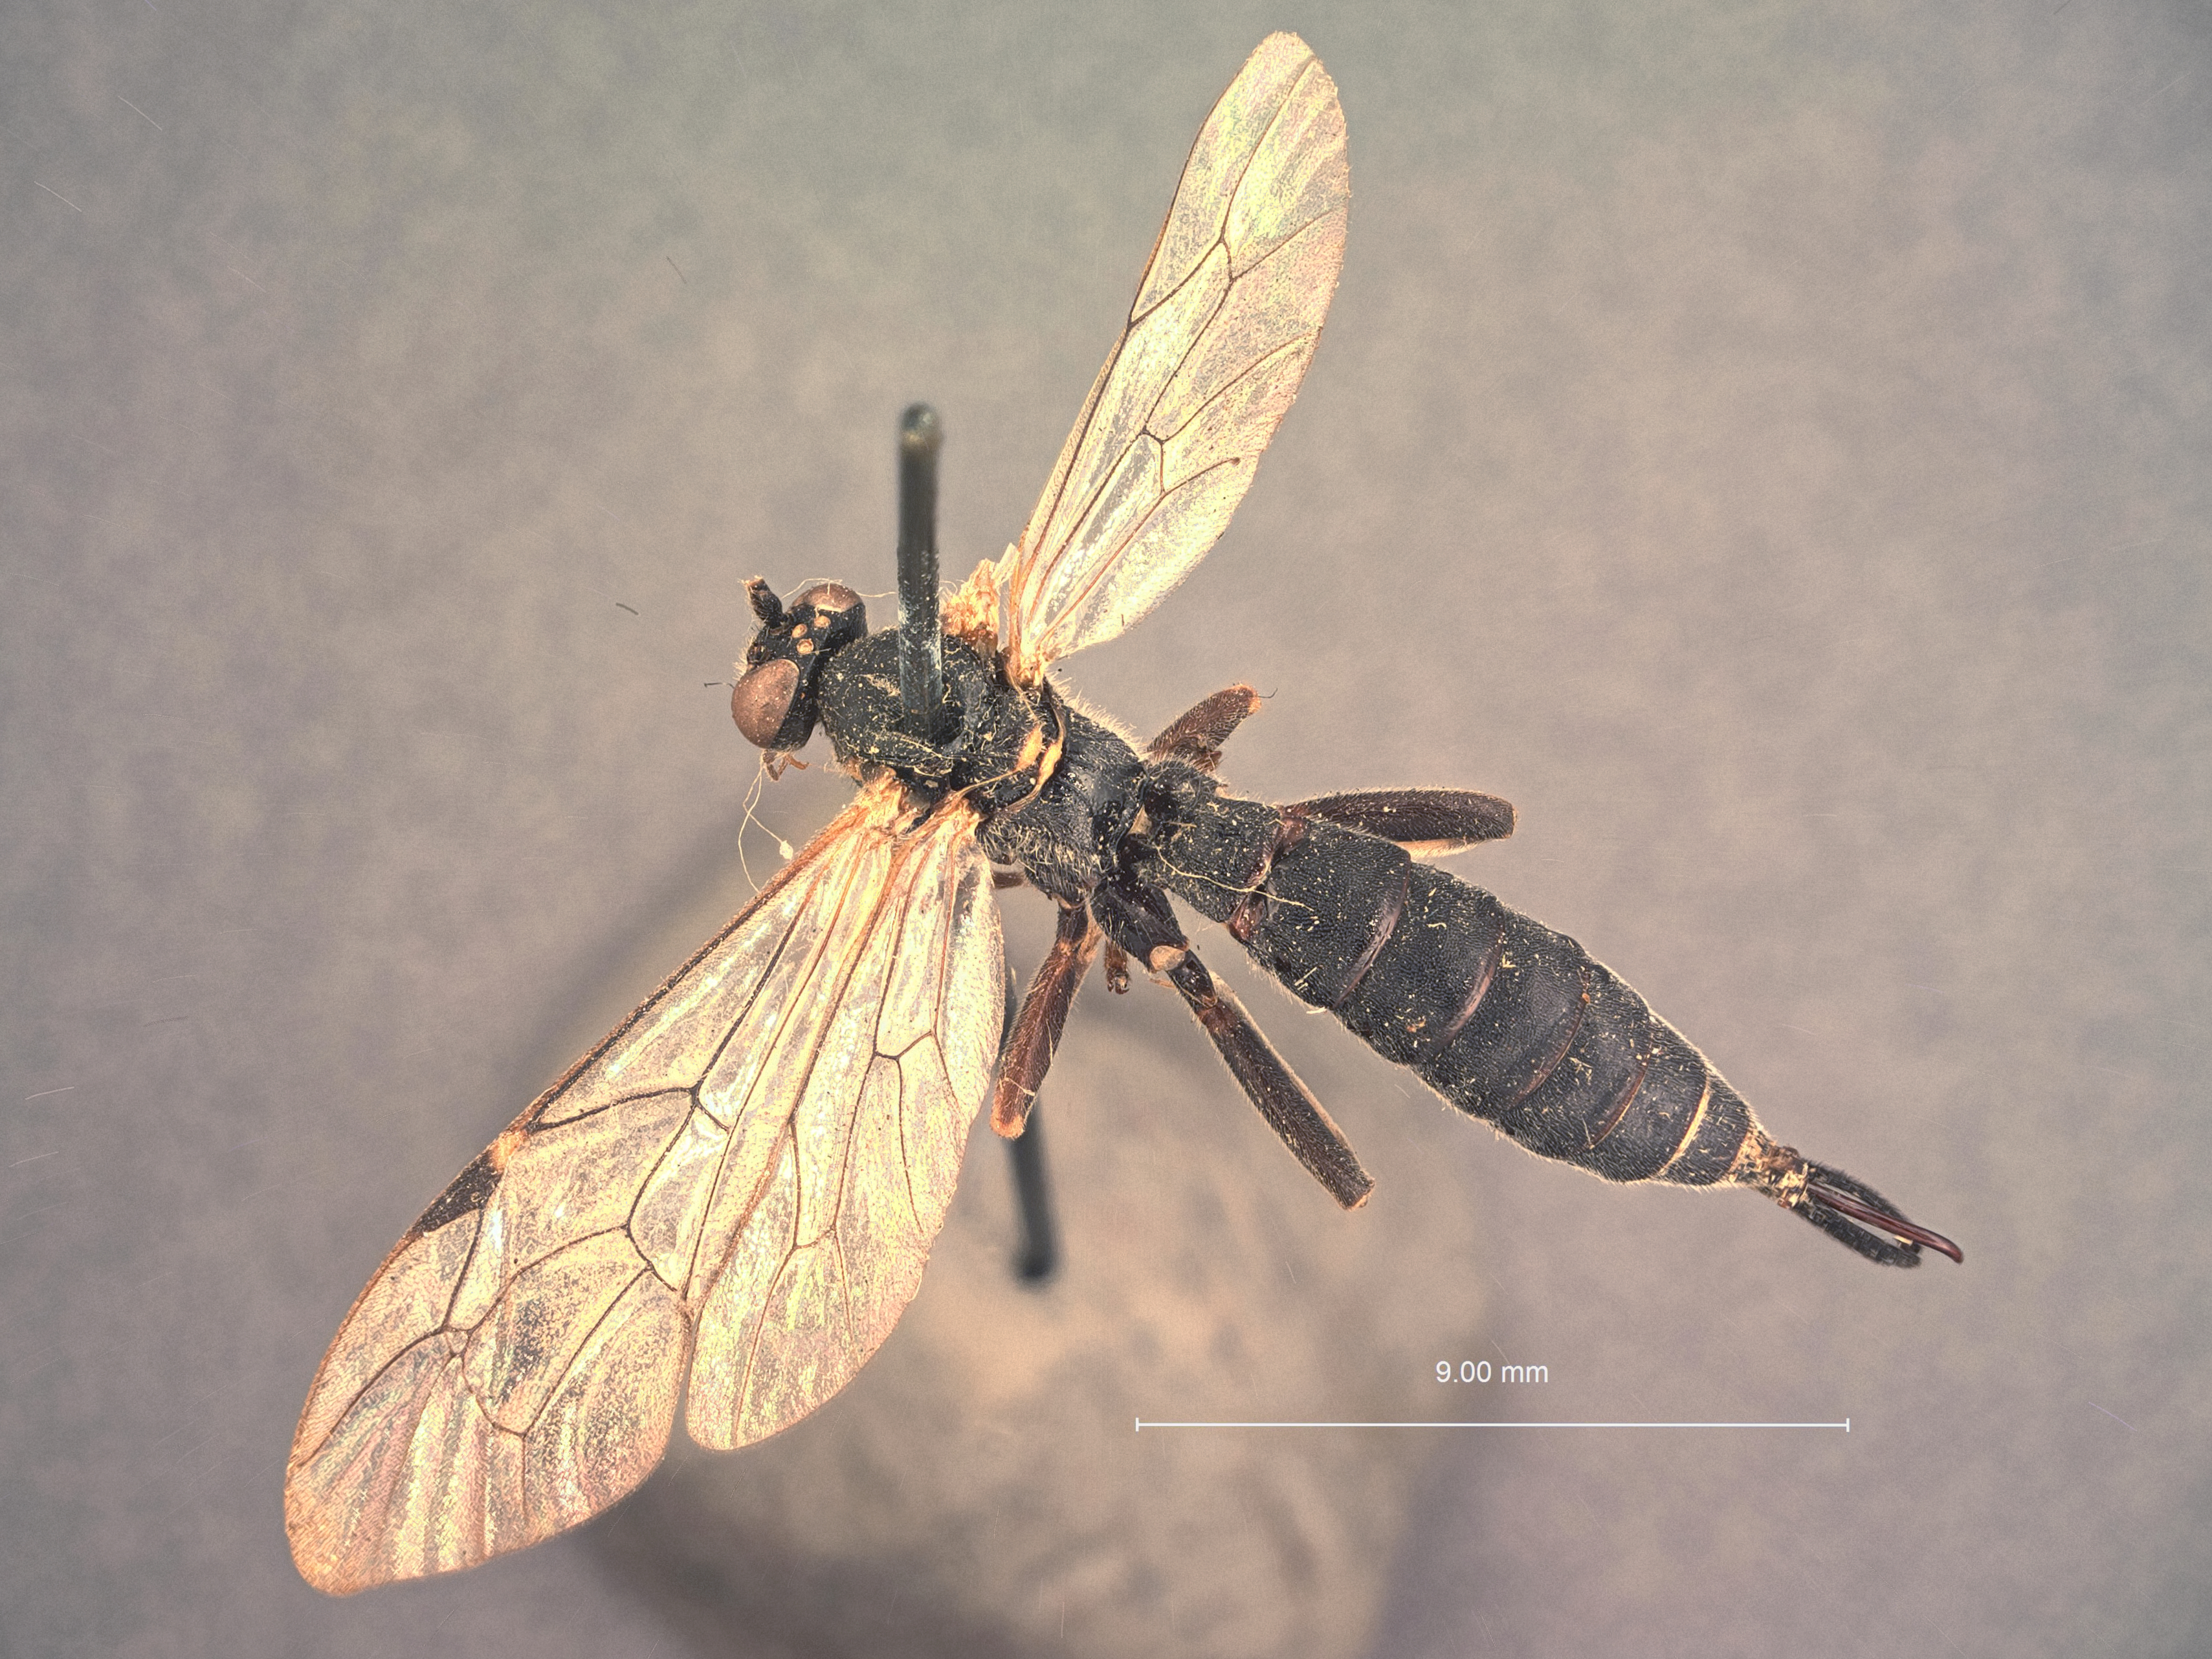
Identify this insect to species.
Apechthis sapporoensis
